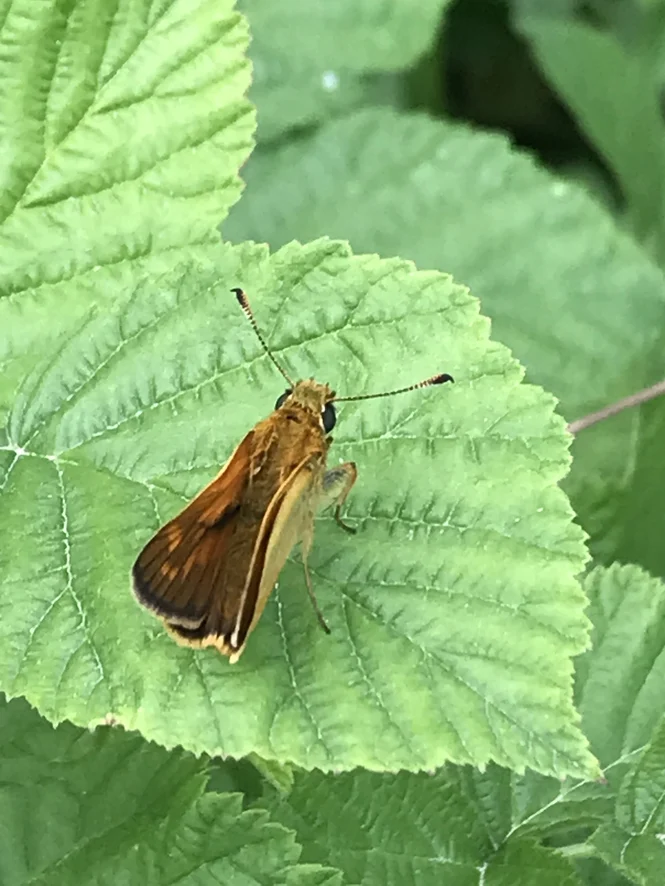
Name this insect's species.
Ochlodes sylvanus (also Ochlodes venata)
